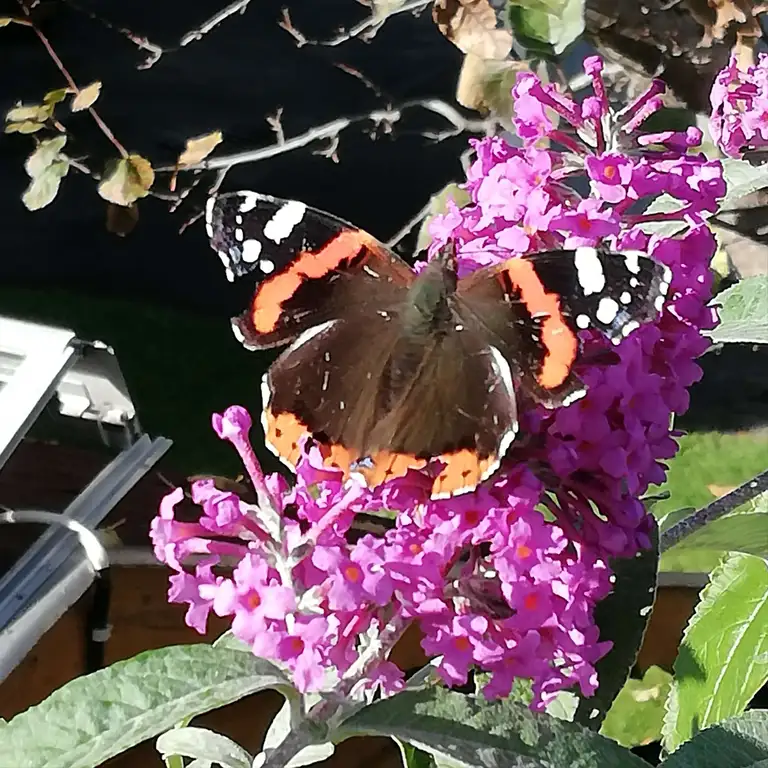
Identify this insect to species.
Vanessa atalanta
